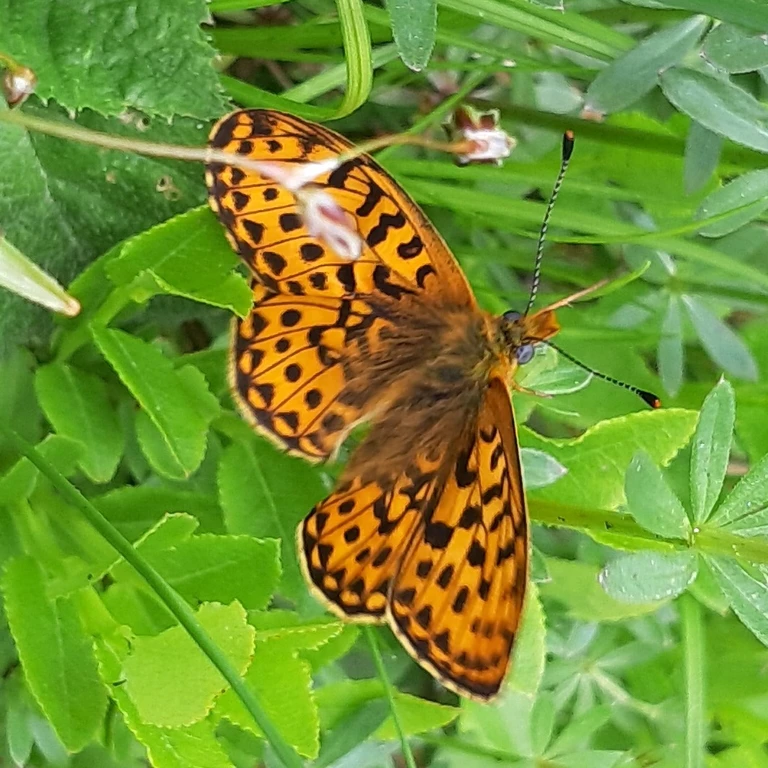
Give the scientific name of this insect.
Boloria euphrosyne (also Clossiana euphrosyne)
